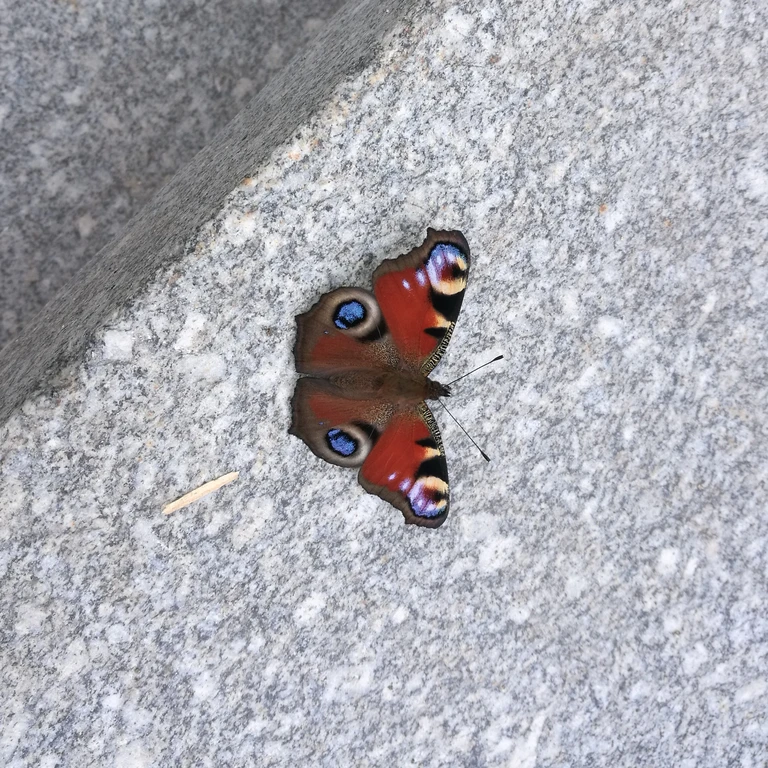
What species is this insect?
Aglais io
